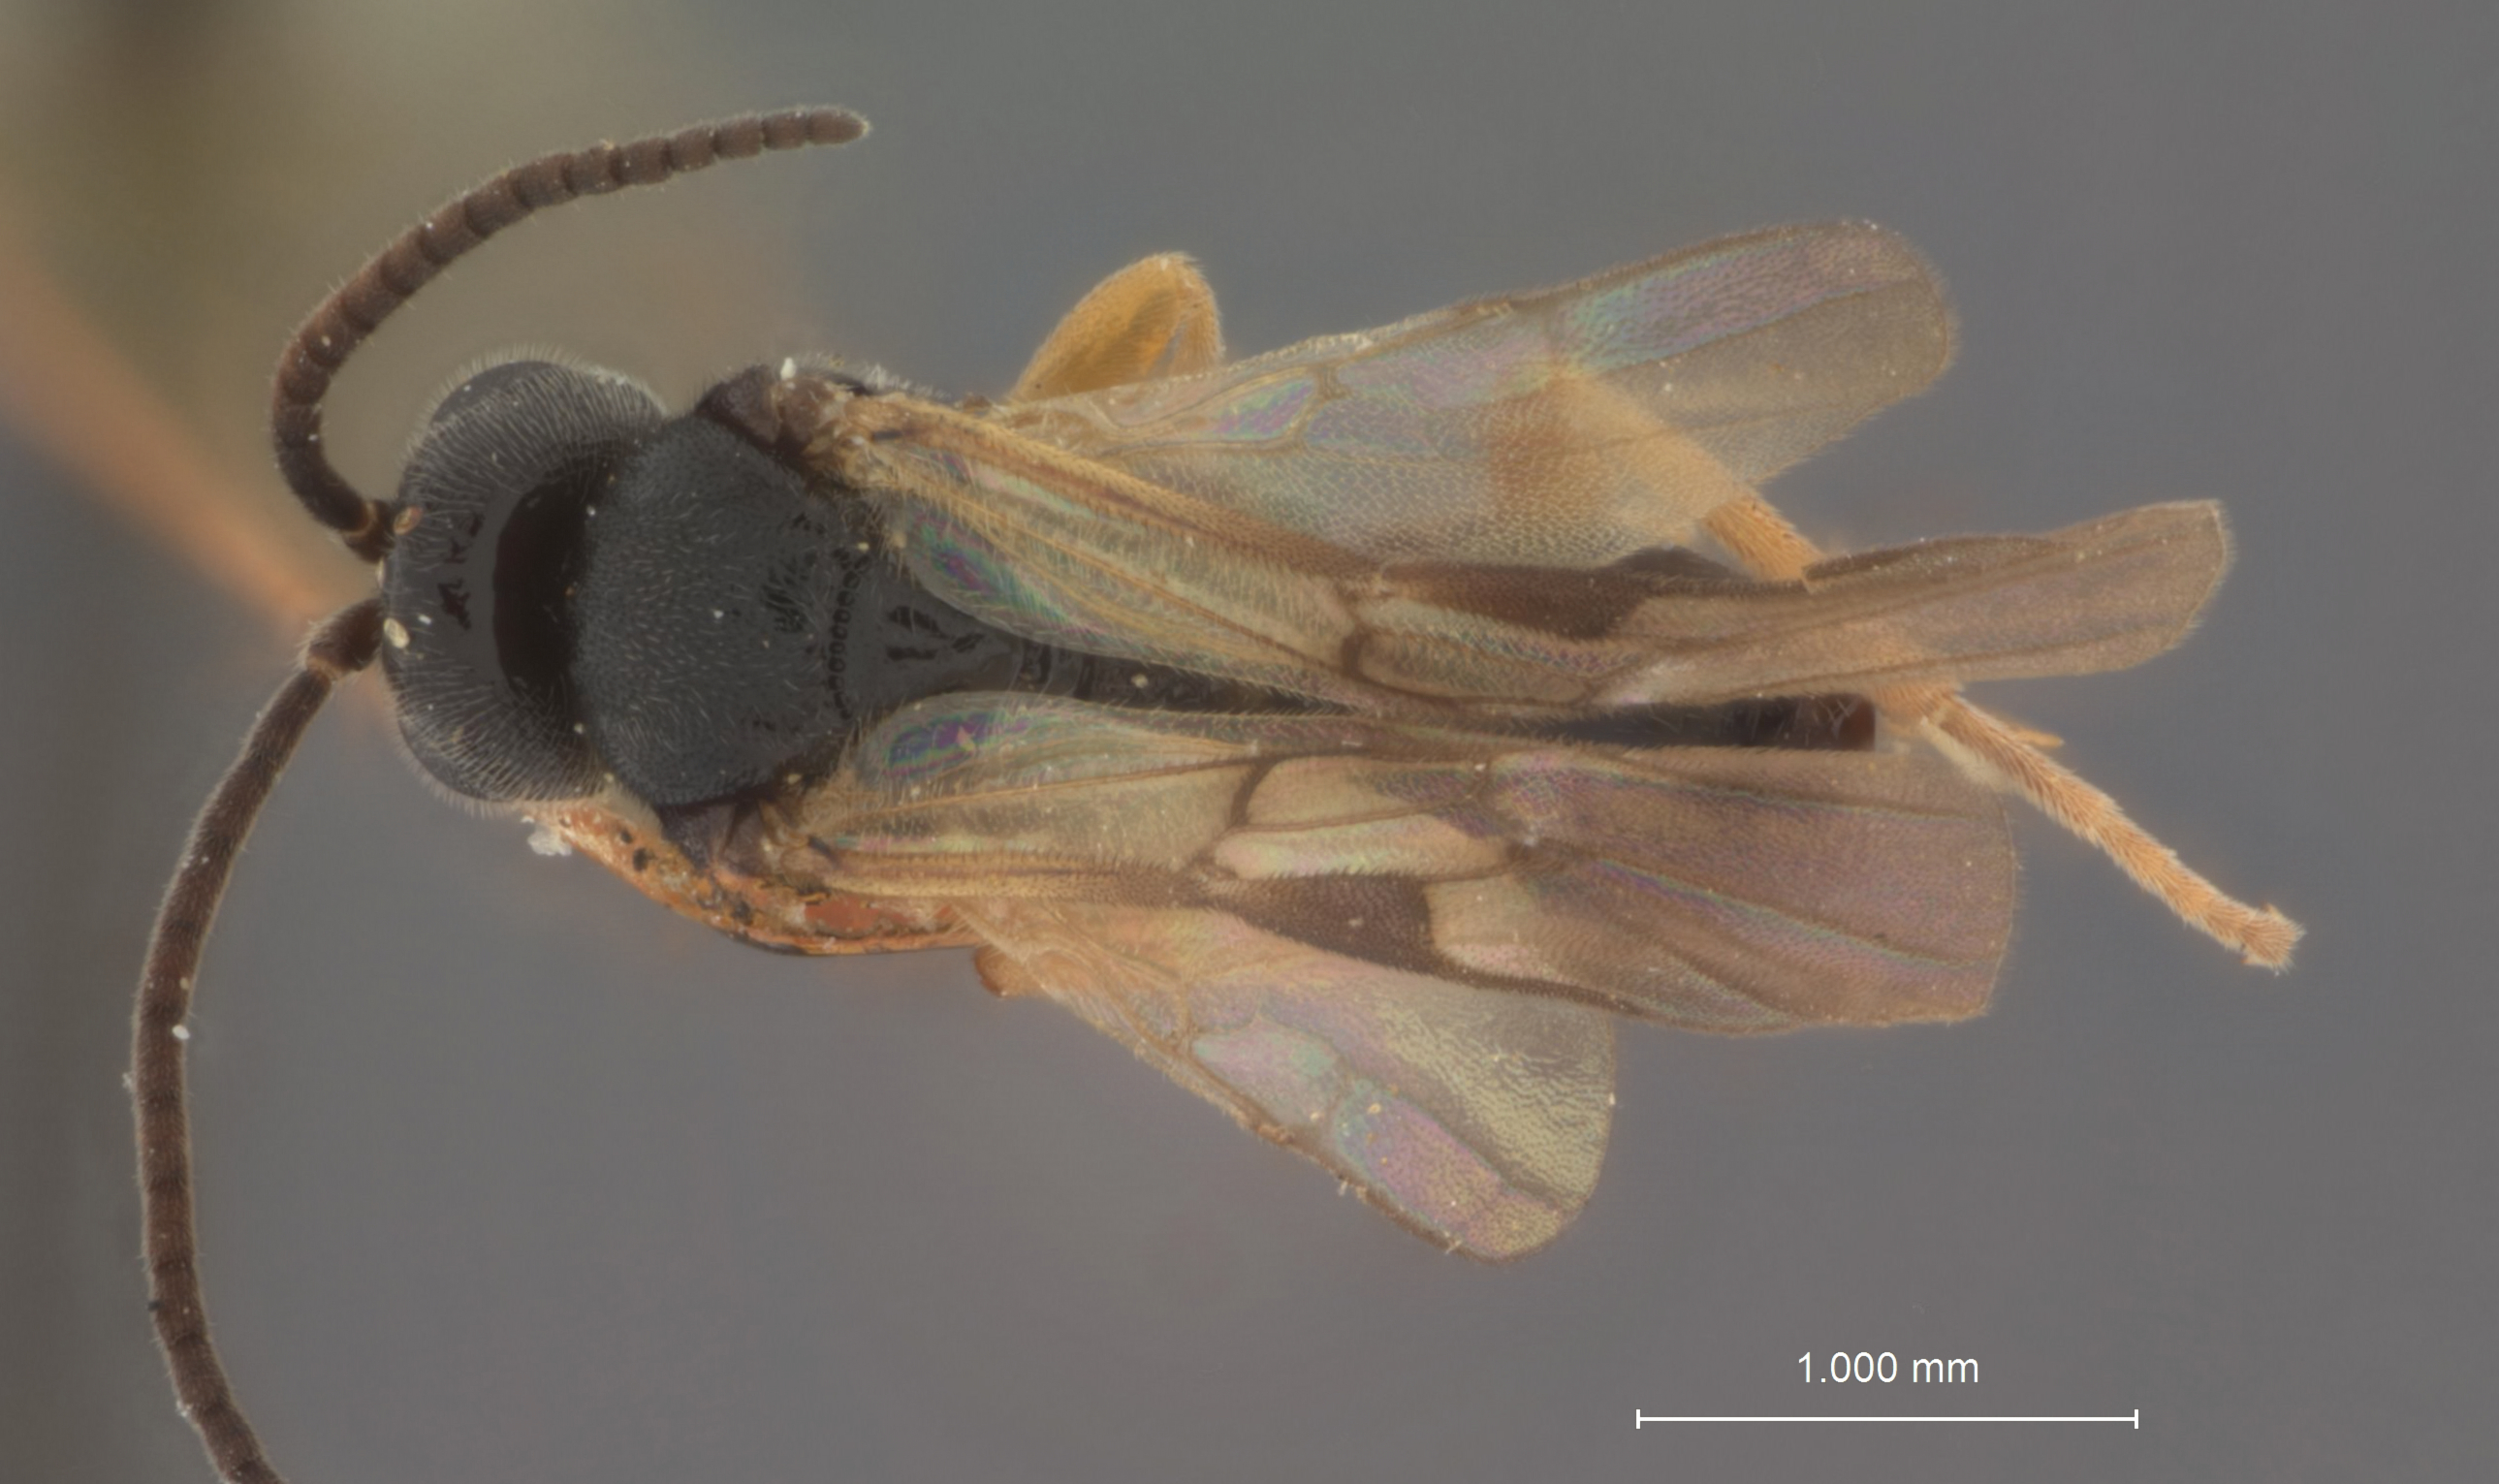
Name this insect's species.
Microgaster scopelosomae
